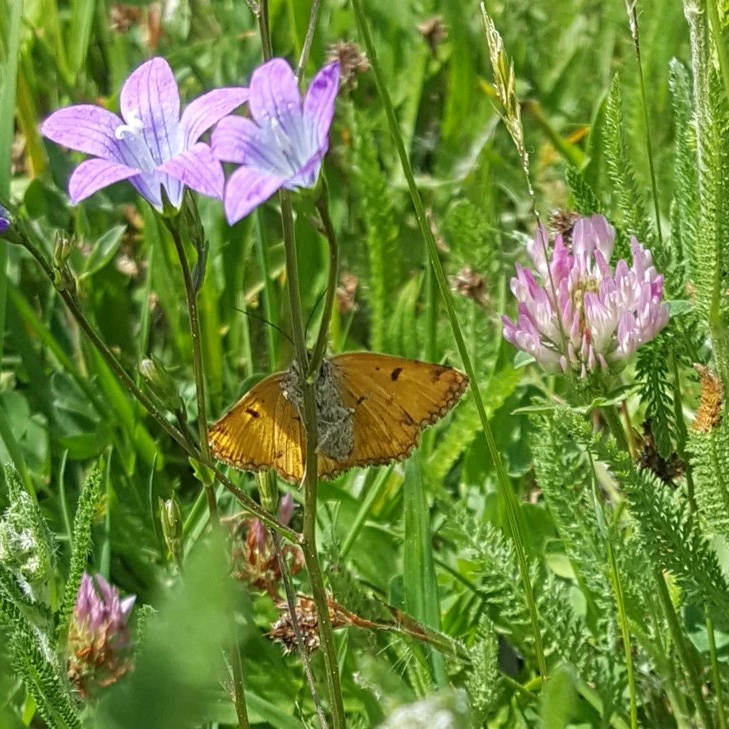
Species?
Euclidia glyphica
